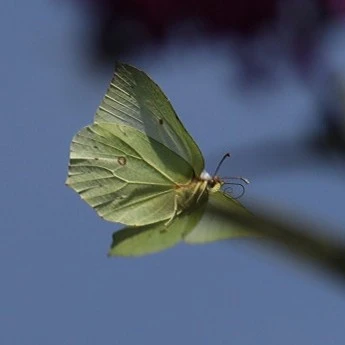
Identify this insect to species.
Gonepteryx rhamni
